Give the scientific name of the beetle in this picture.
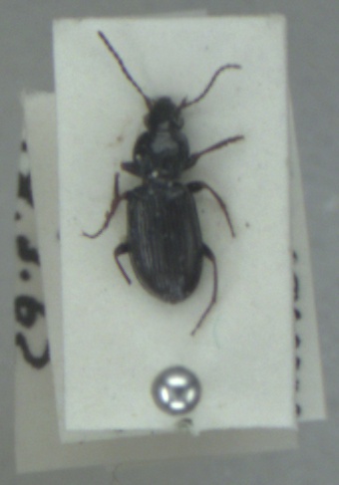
Pterostichus diligens
